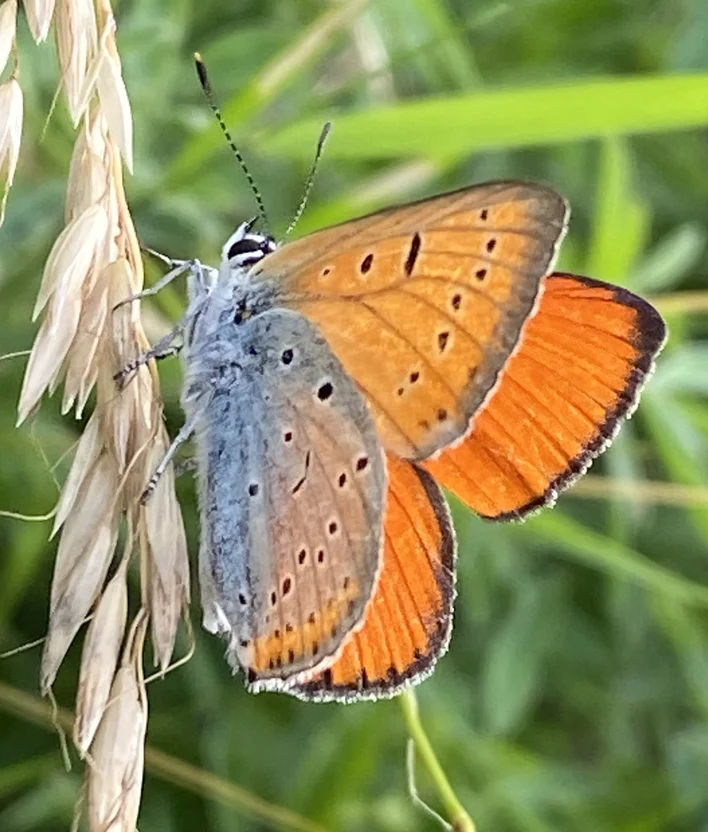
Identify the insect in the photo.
Lycaena dispar
